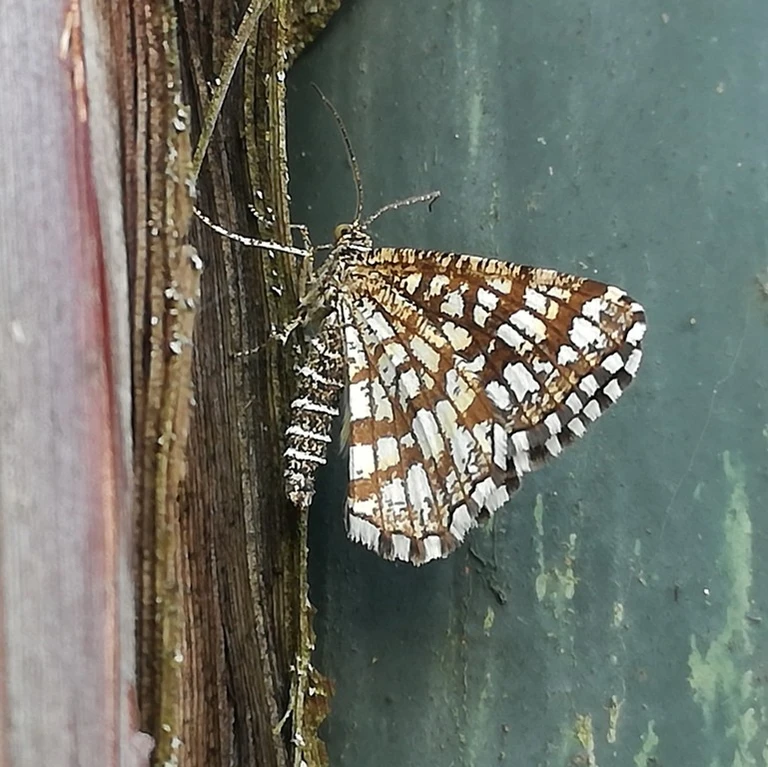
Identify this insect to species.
Chiasmia clathrata
